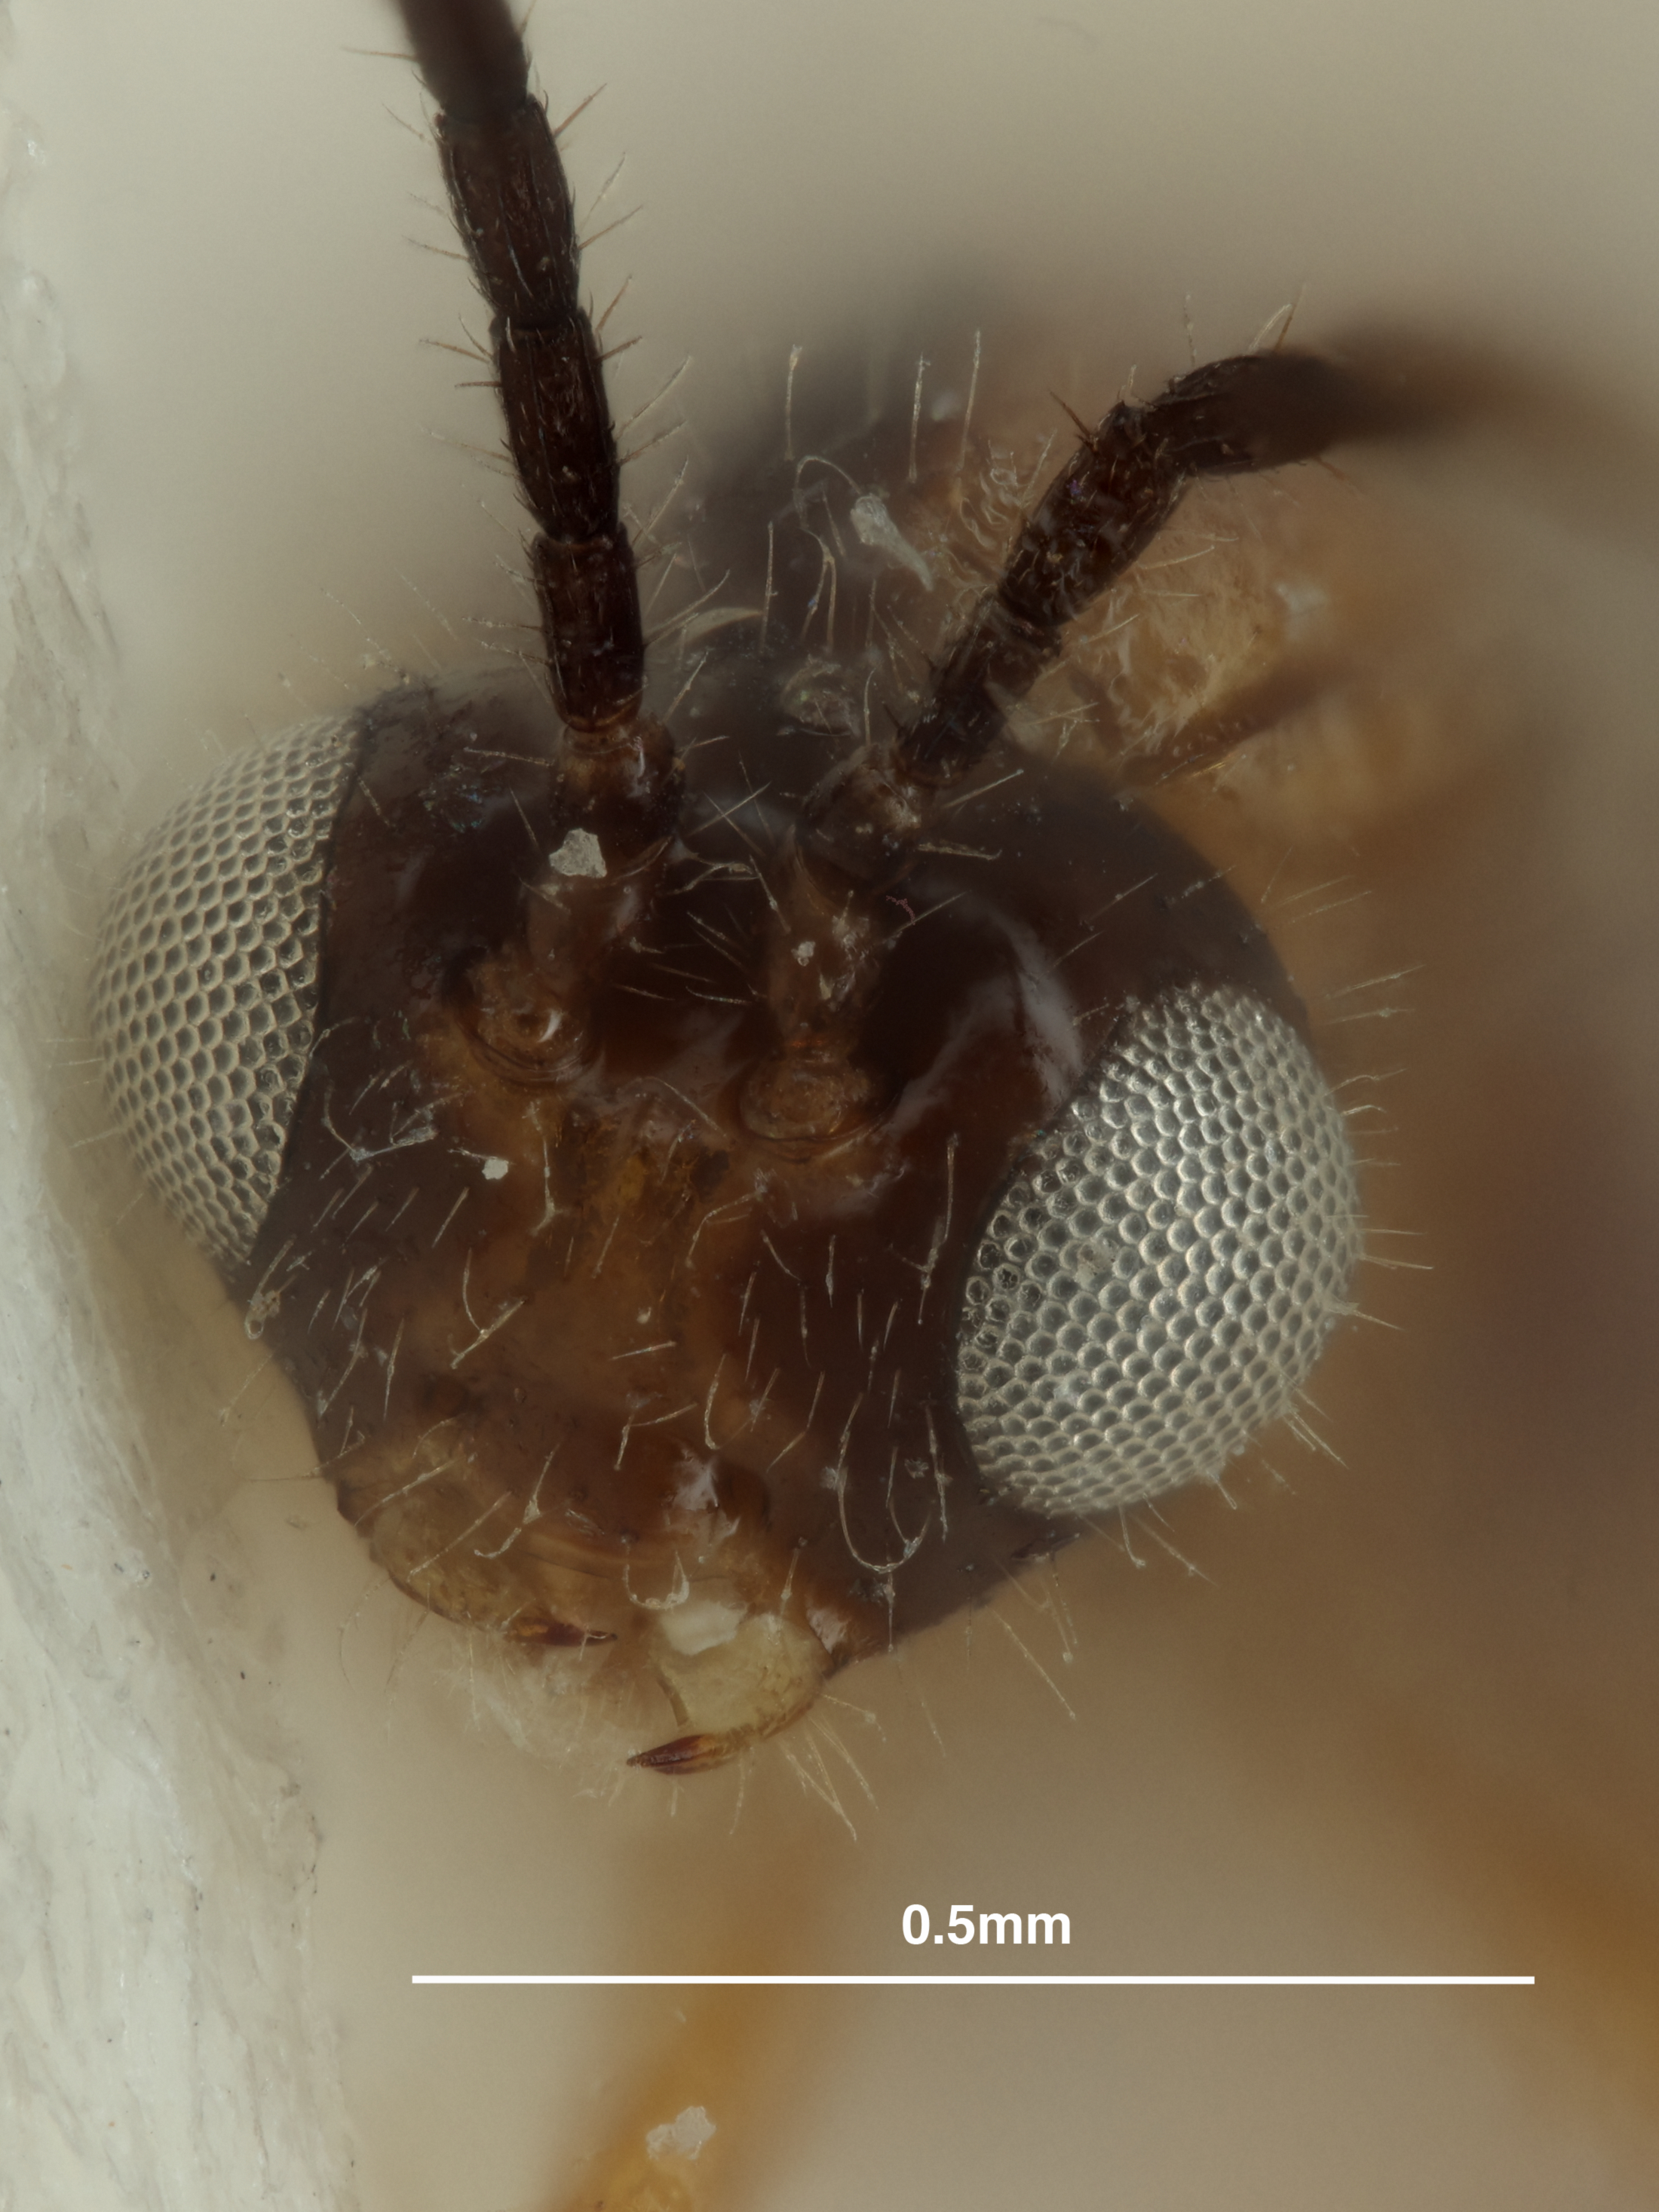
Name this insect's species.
Pauesia ahtanumensis
